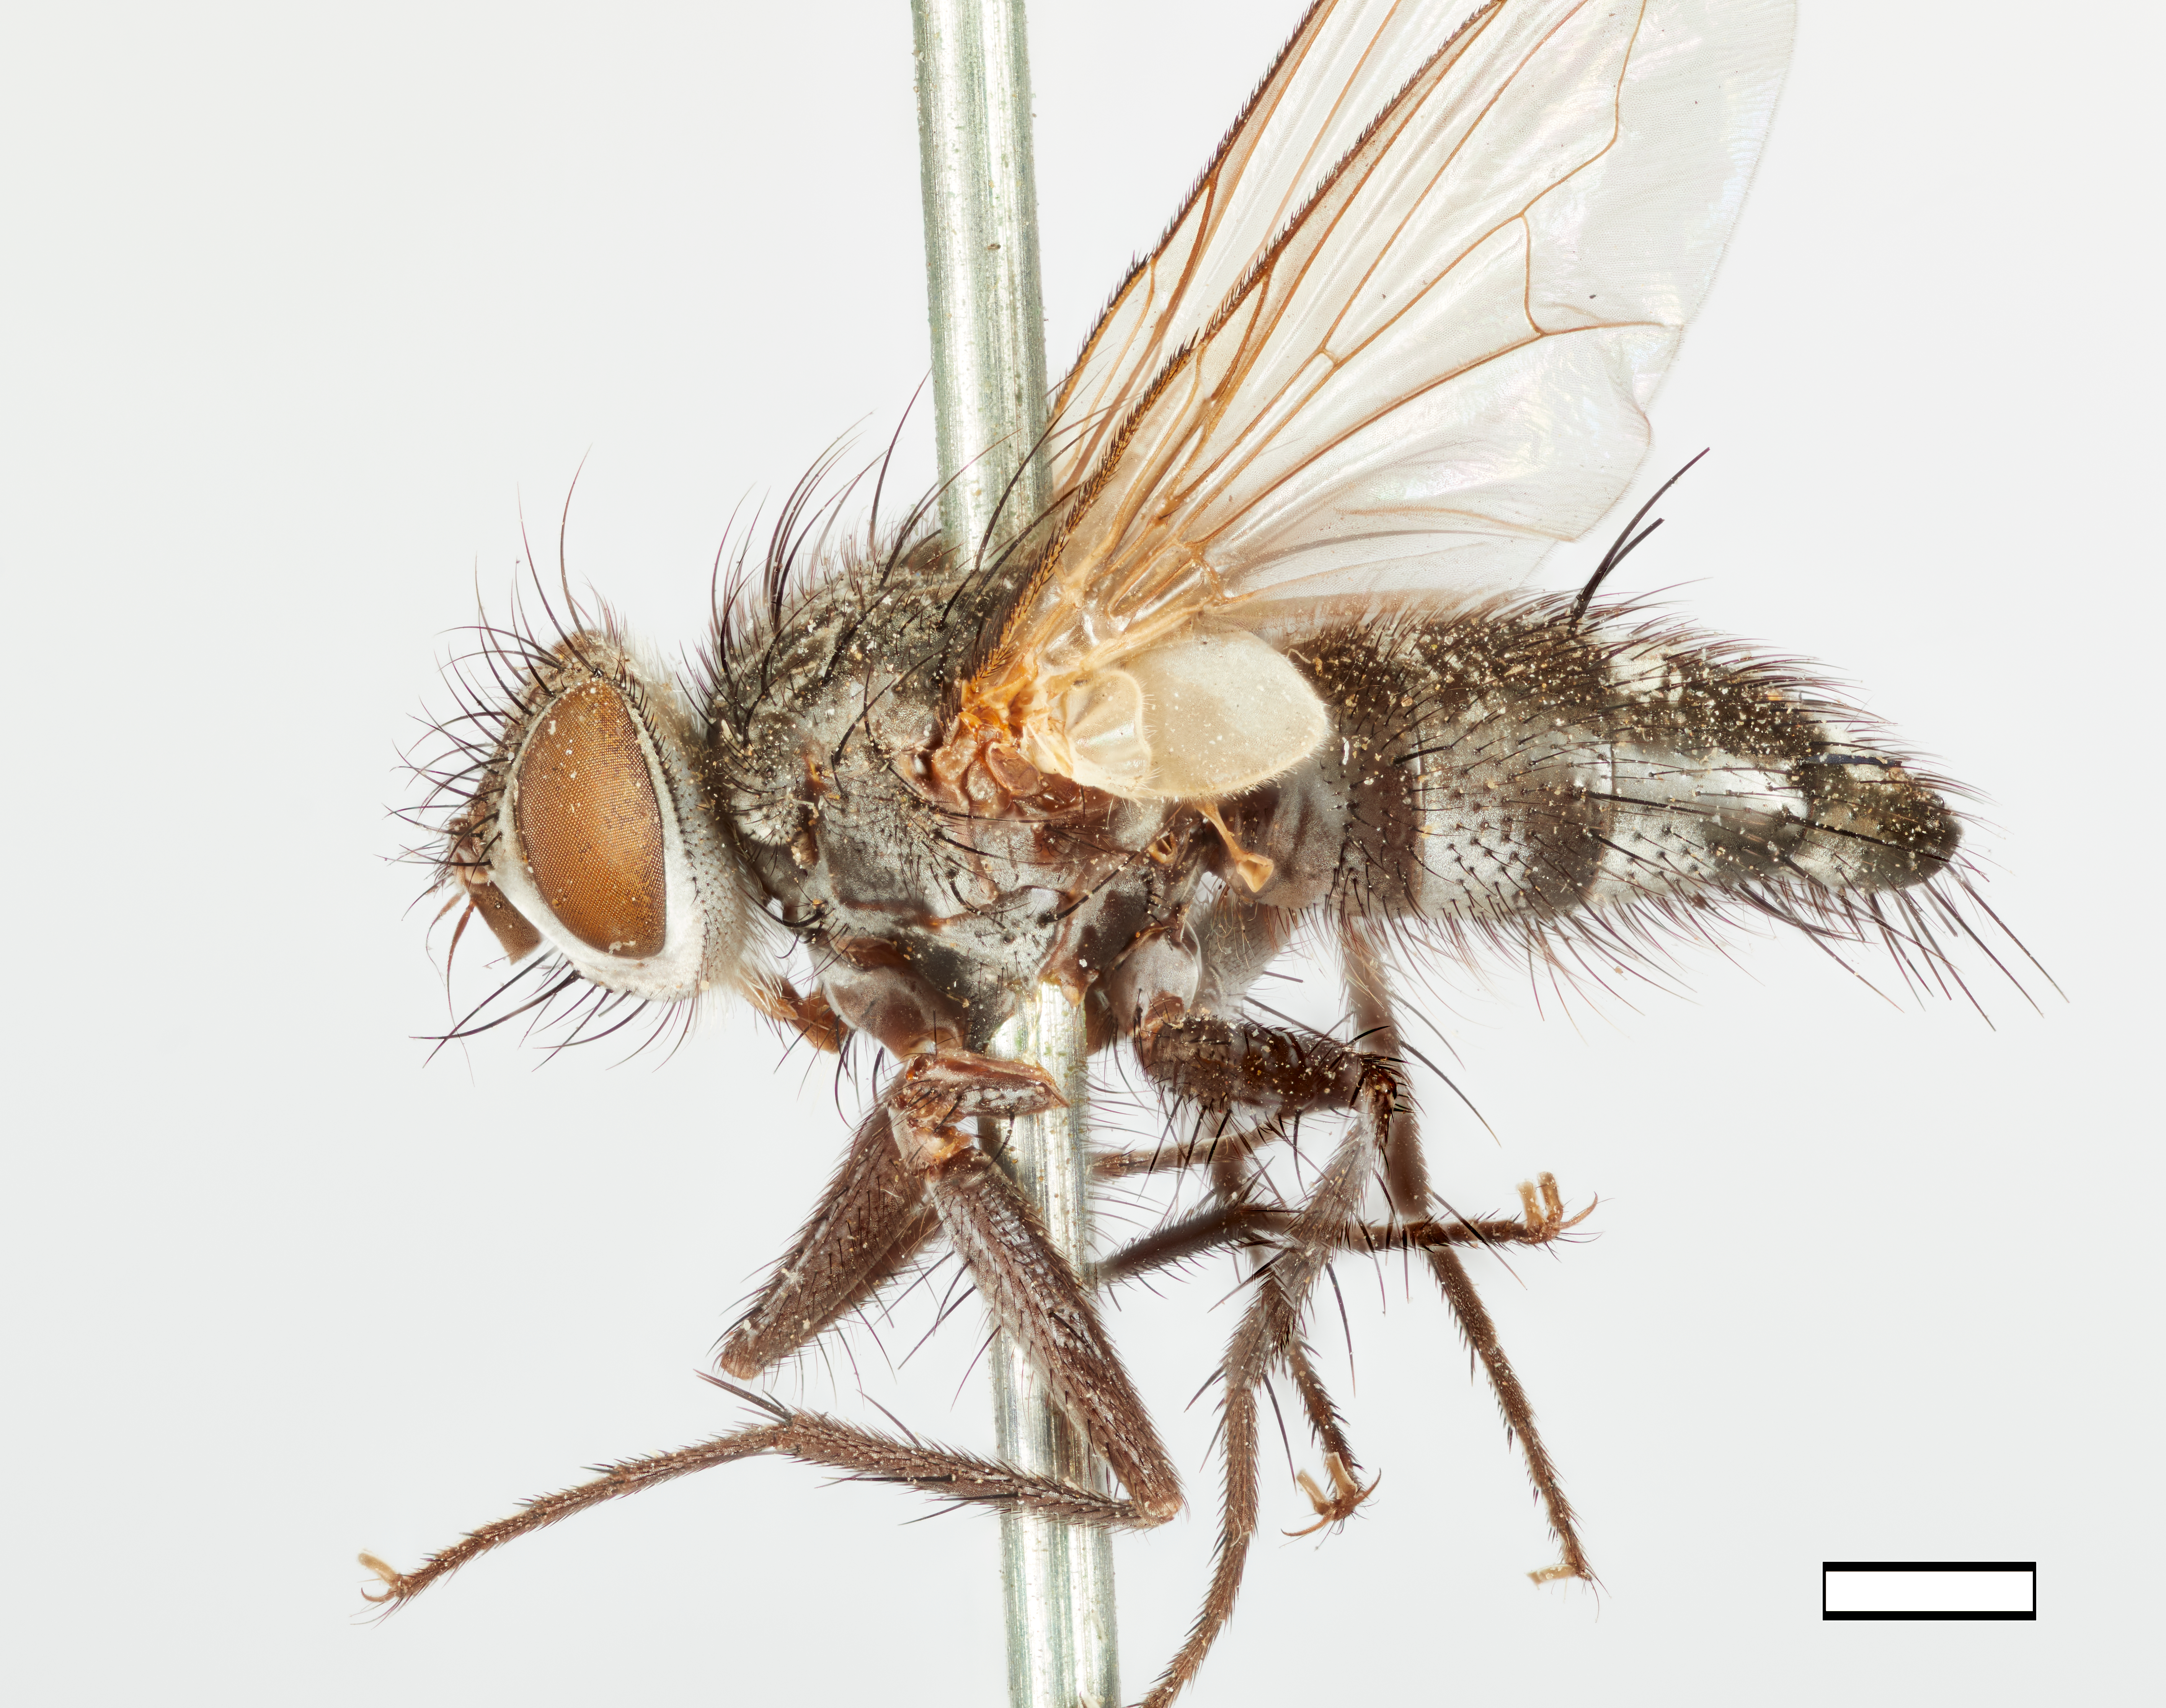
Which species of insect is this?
Acemyia dentata
